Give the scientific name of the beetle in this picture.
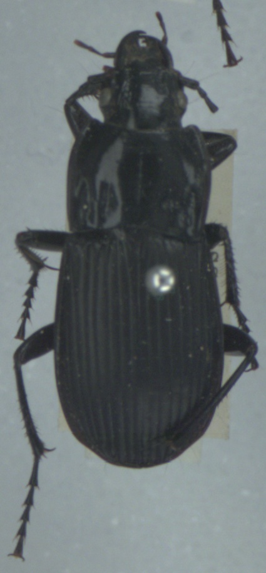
Abax parallelepipedus
